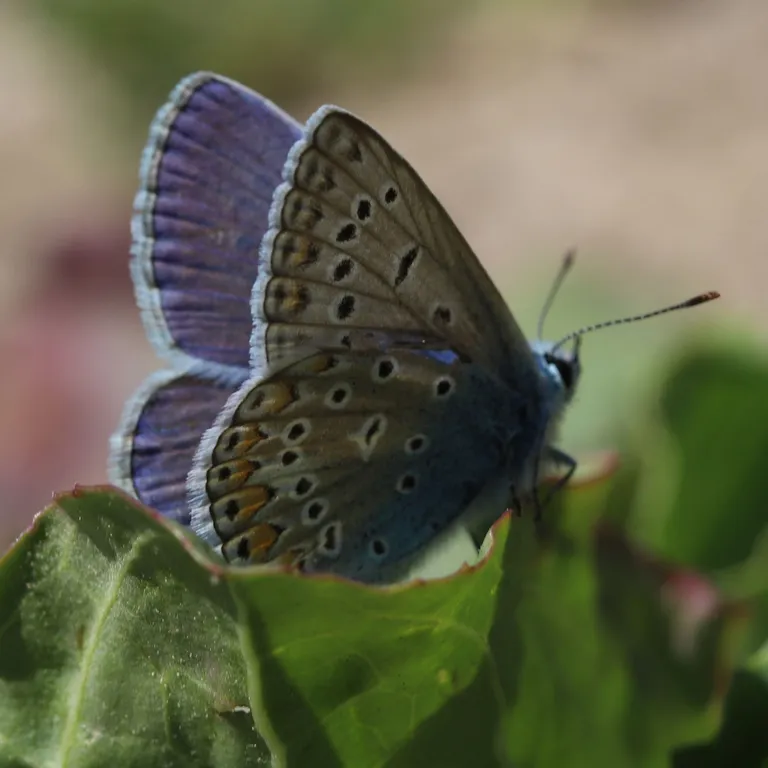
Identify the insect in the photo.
Polyommatus icarus
